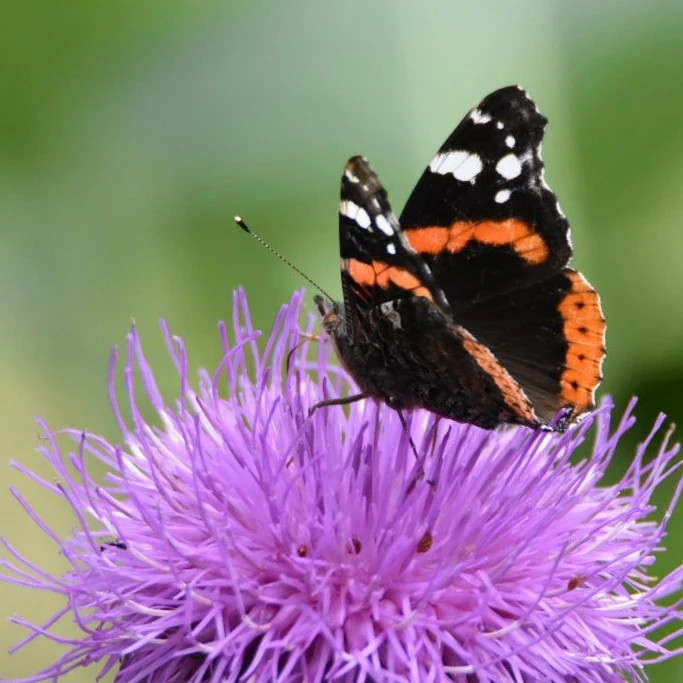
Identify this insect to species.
Vanessa atalanta
